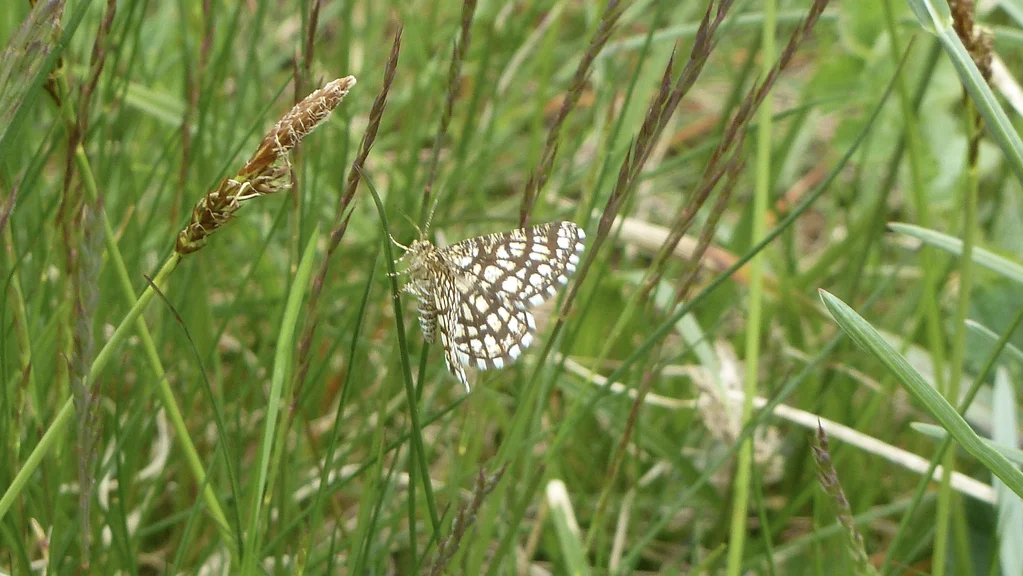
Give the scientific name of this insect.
Chiasmia clathrata
